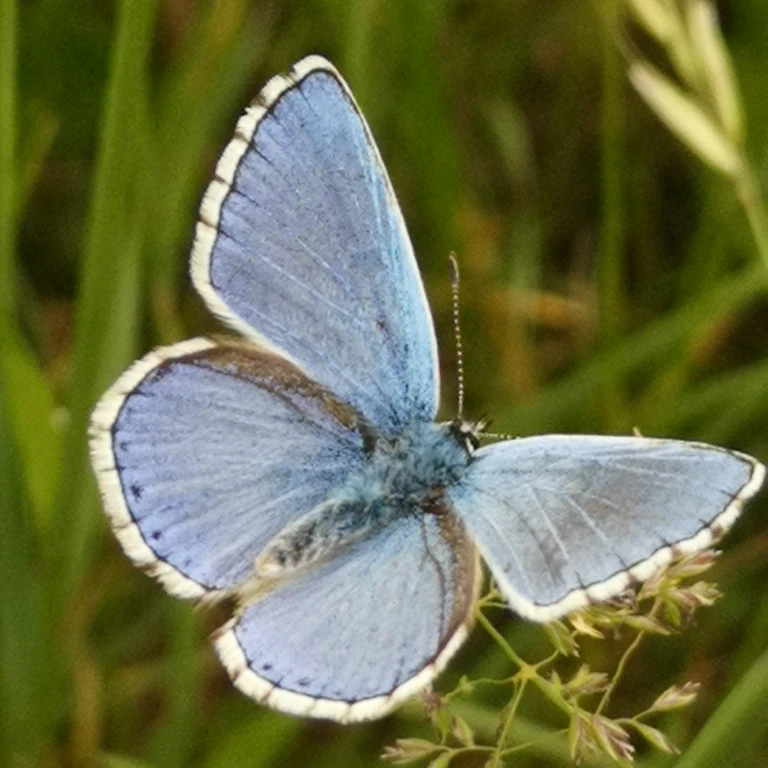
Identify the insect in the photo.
Lysandra bellargus
